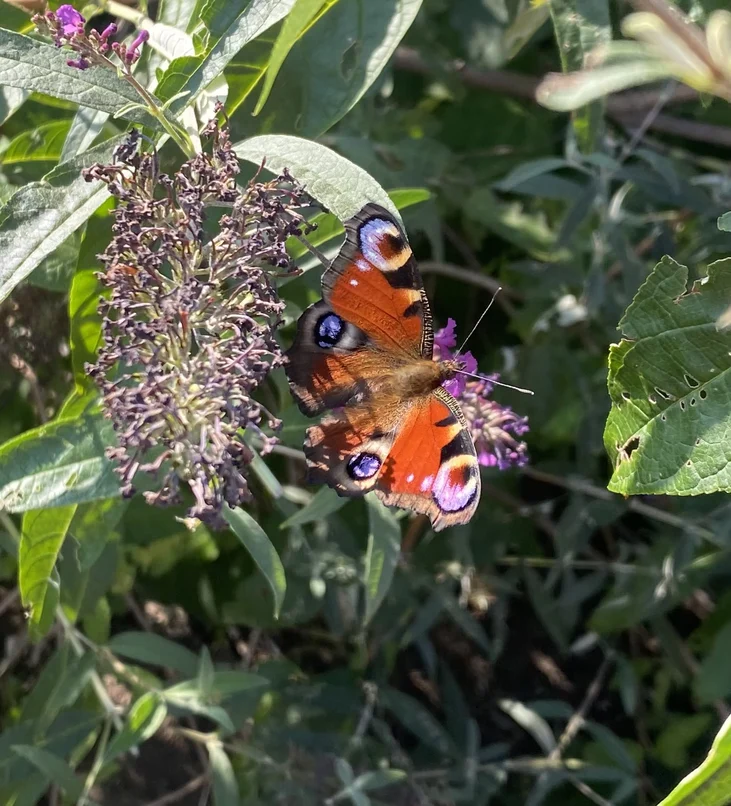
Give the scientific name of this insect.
Aglais io
